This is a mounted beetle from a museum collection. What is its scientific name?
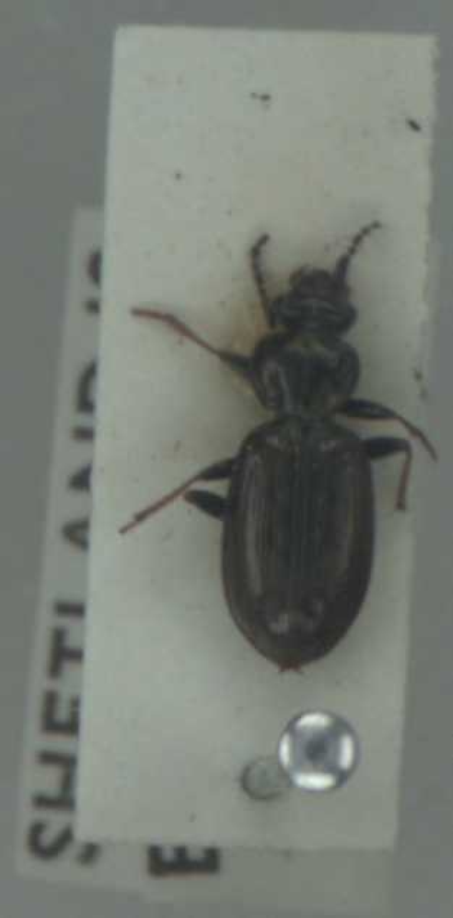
Loricera pilicornis
